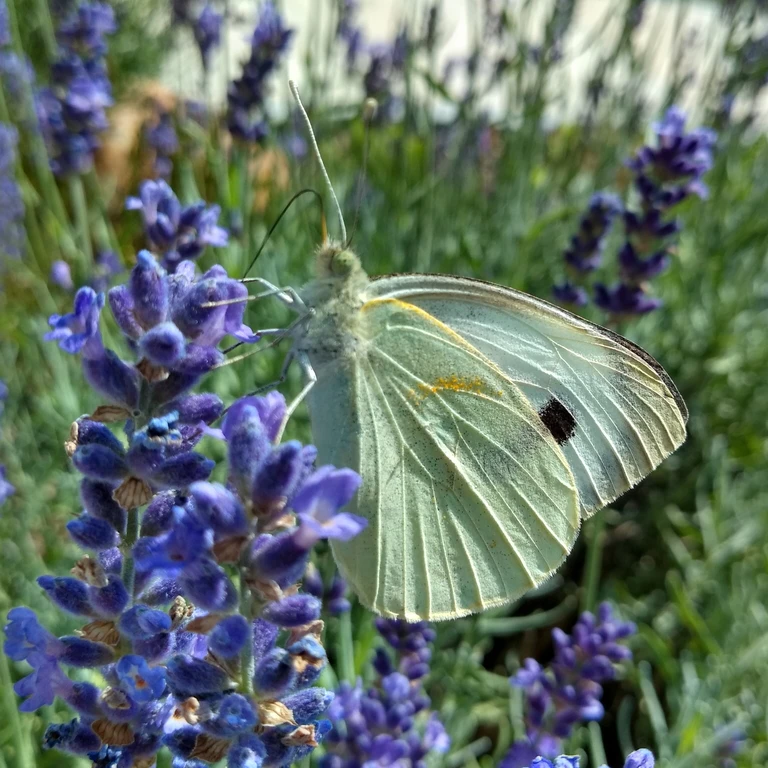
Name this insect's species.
Pieris brassicae
